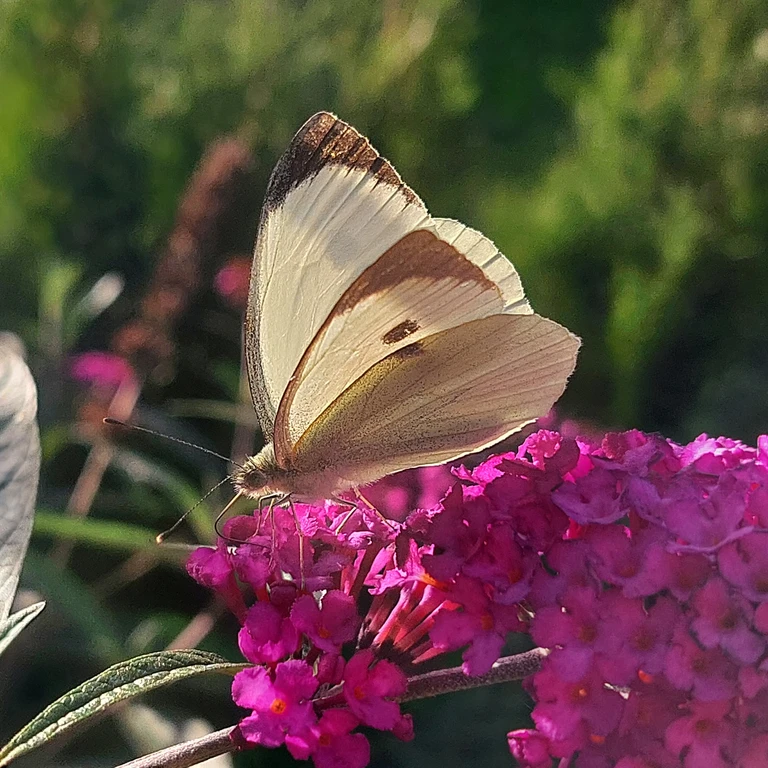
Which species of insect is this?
Pieris brassicae
